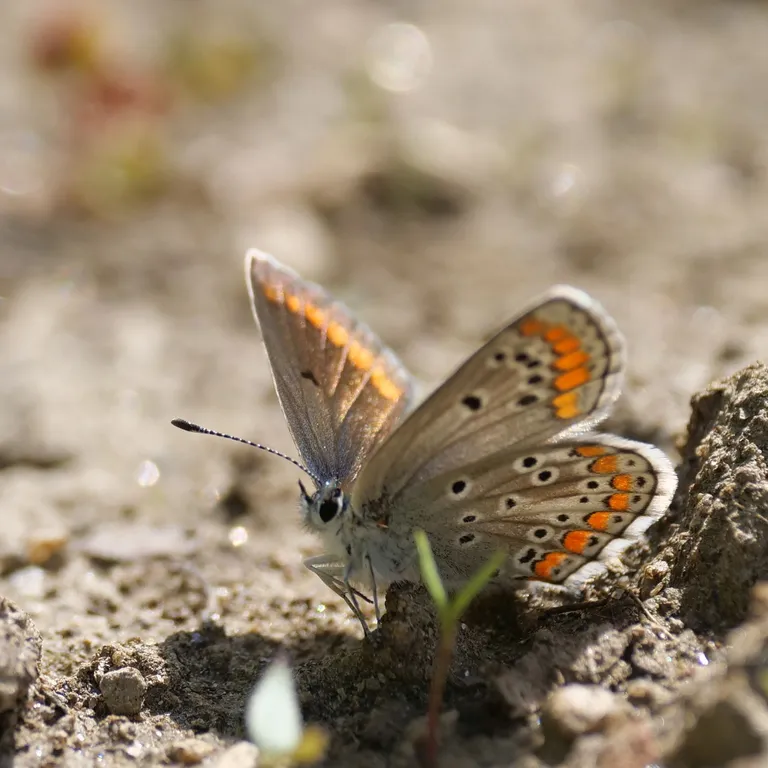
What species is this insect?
Aricia agestis/artaxerxes
